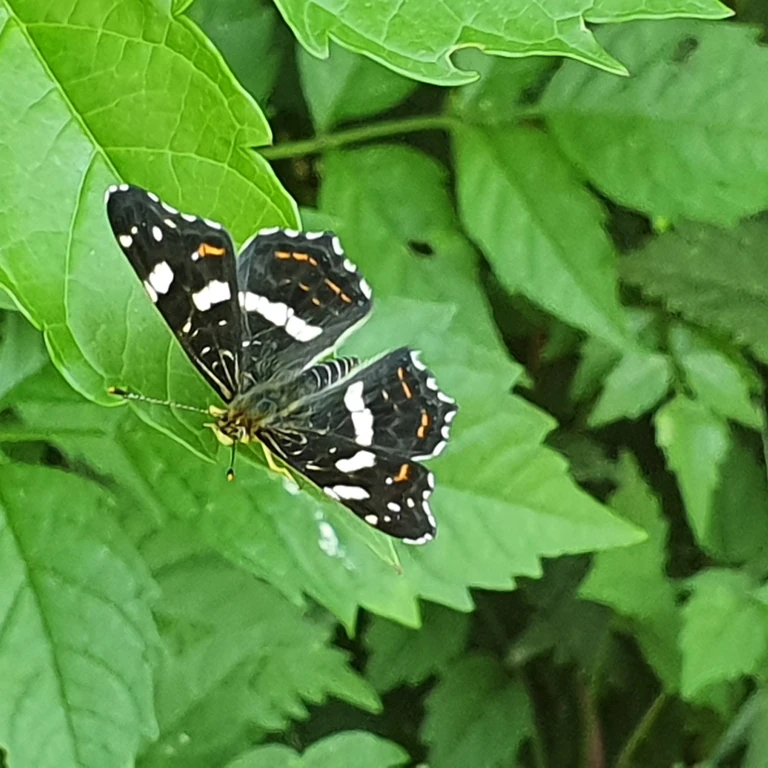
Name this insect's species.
Araschnia levana
